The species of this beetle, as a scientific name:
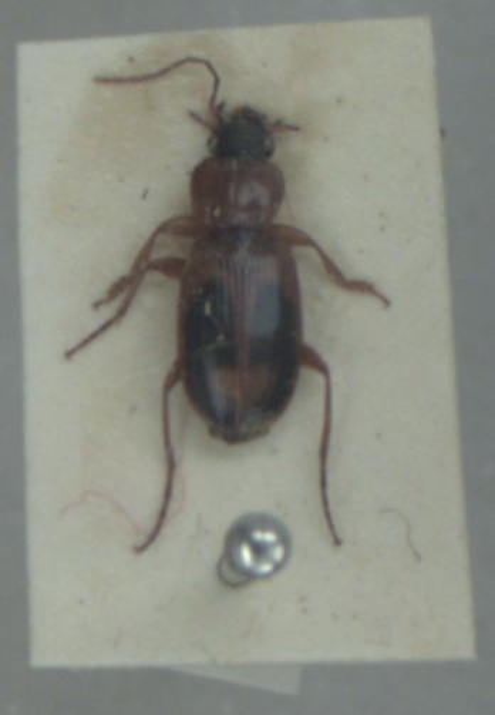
Badister bullatus
